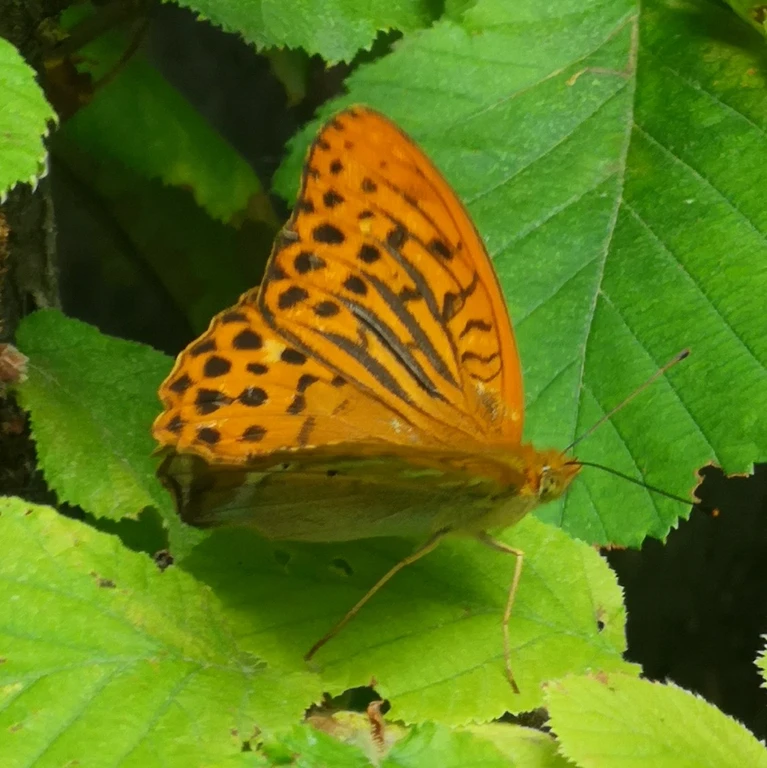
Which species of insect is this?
Argynnis paphia
